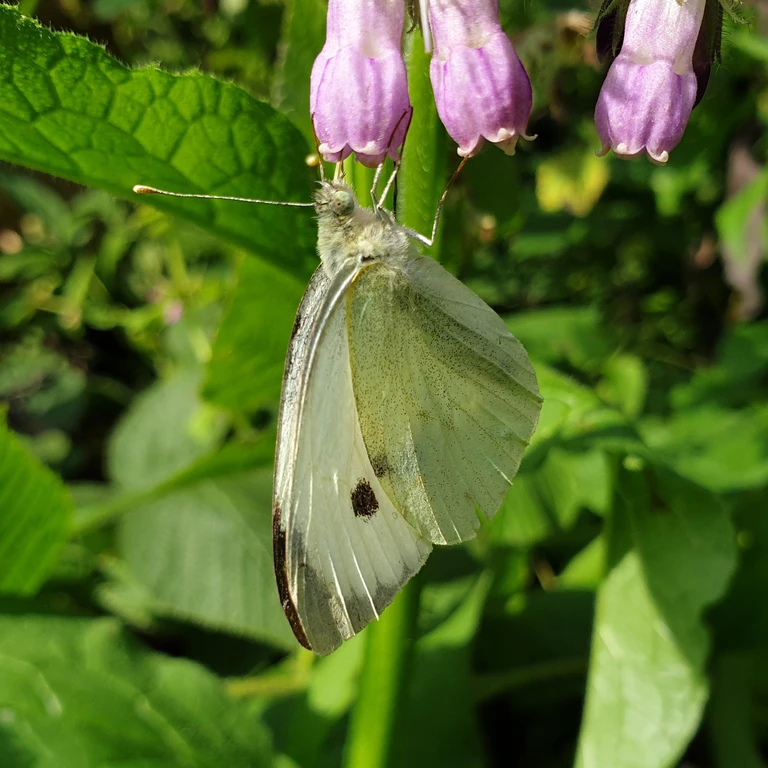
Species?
Pieris brassicae
